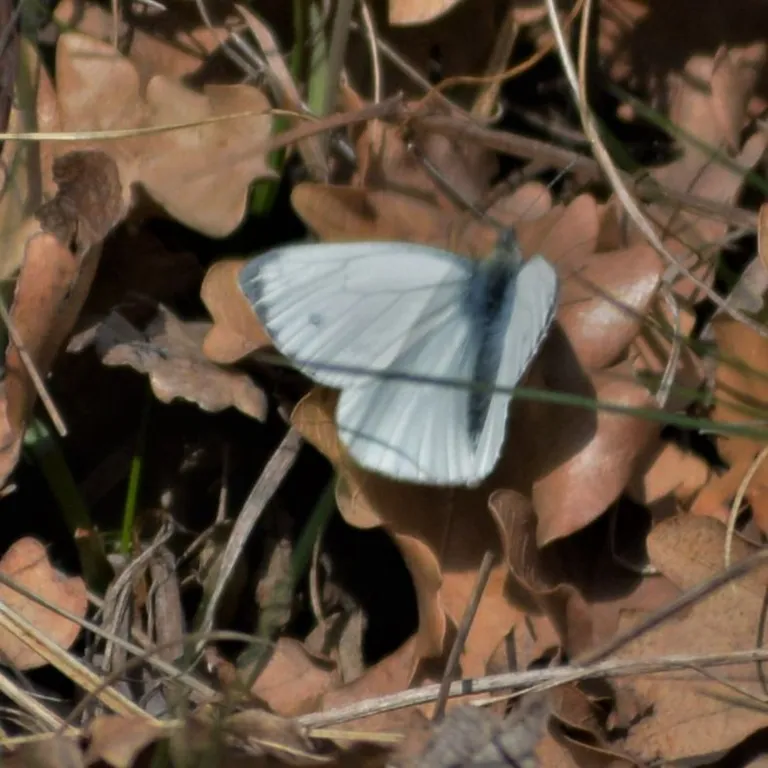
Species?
Pieris napi
